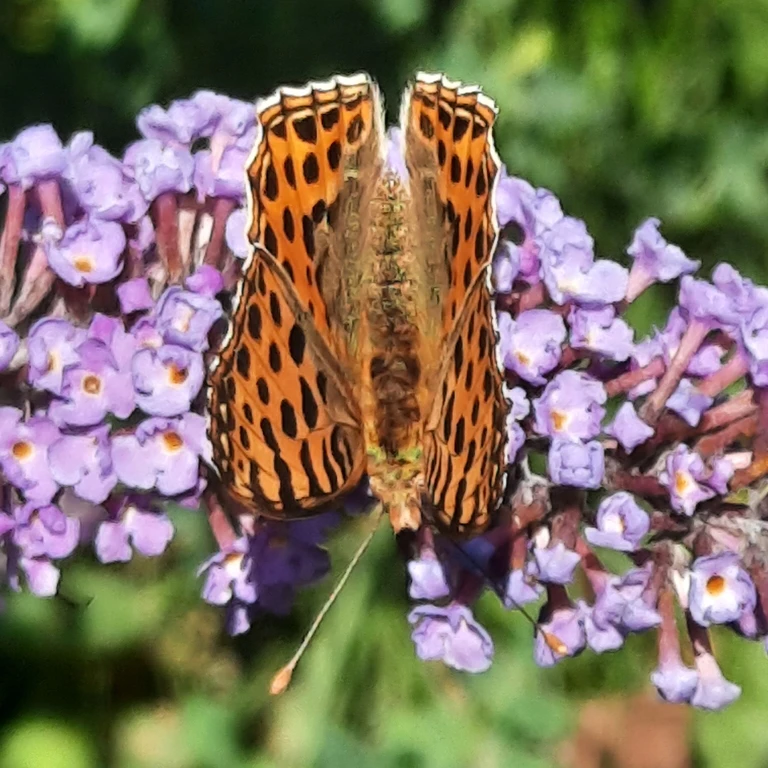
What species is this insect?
Issoria lathonia
